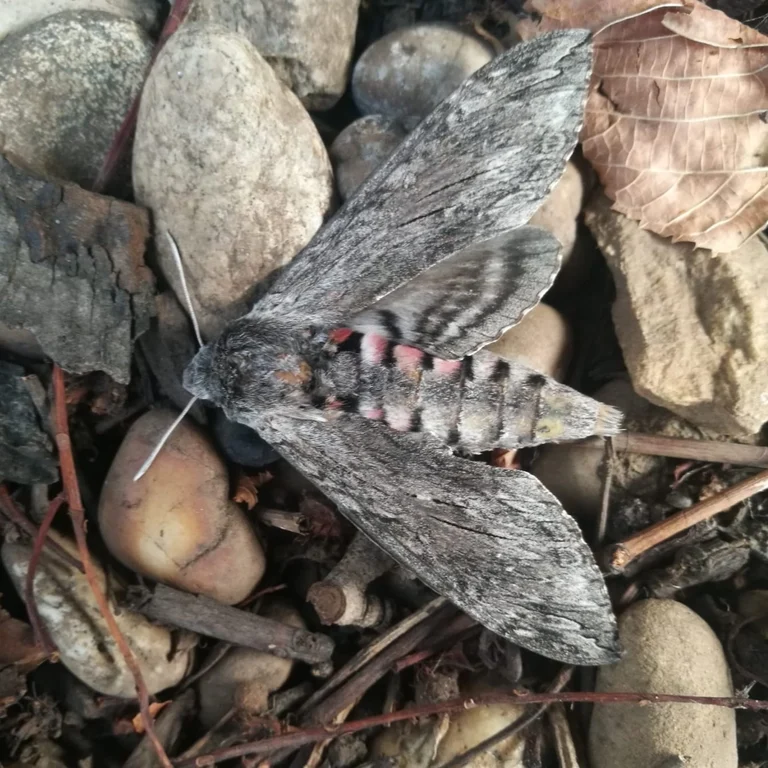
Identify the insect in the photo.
Agrius convolvuli
